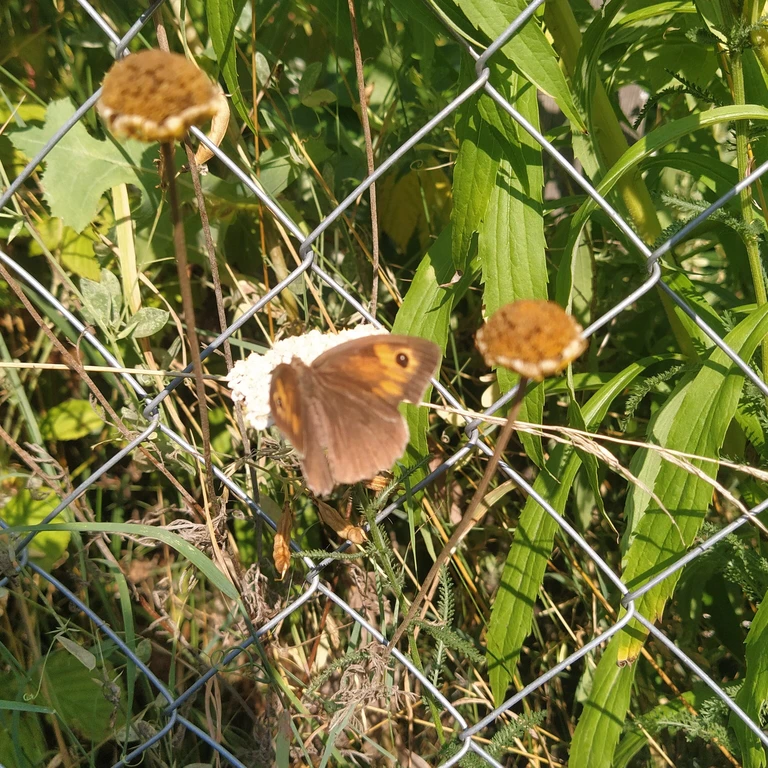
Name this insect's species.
Maniola jurtina
